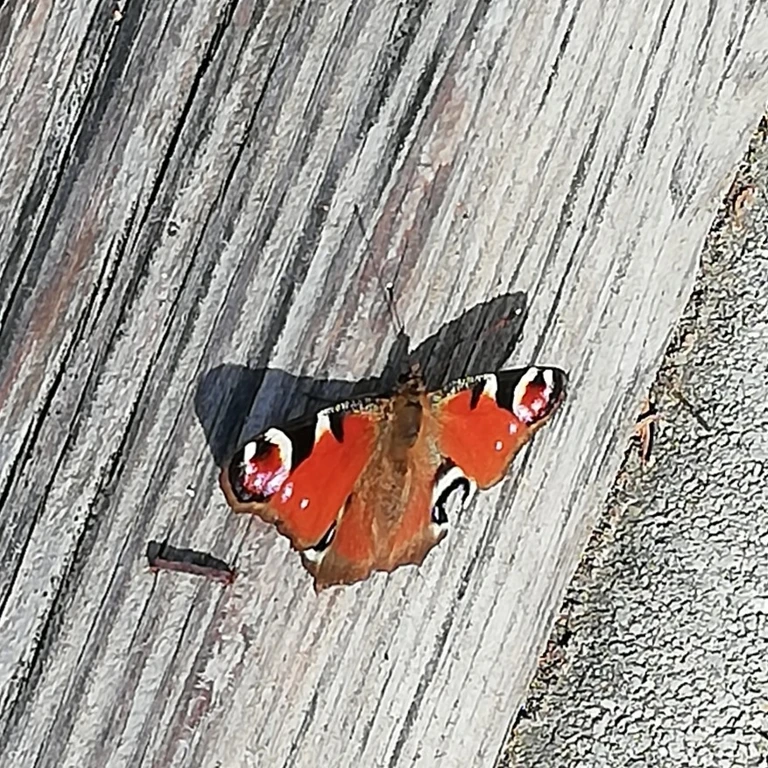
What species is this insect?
Aglais io
